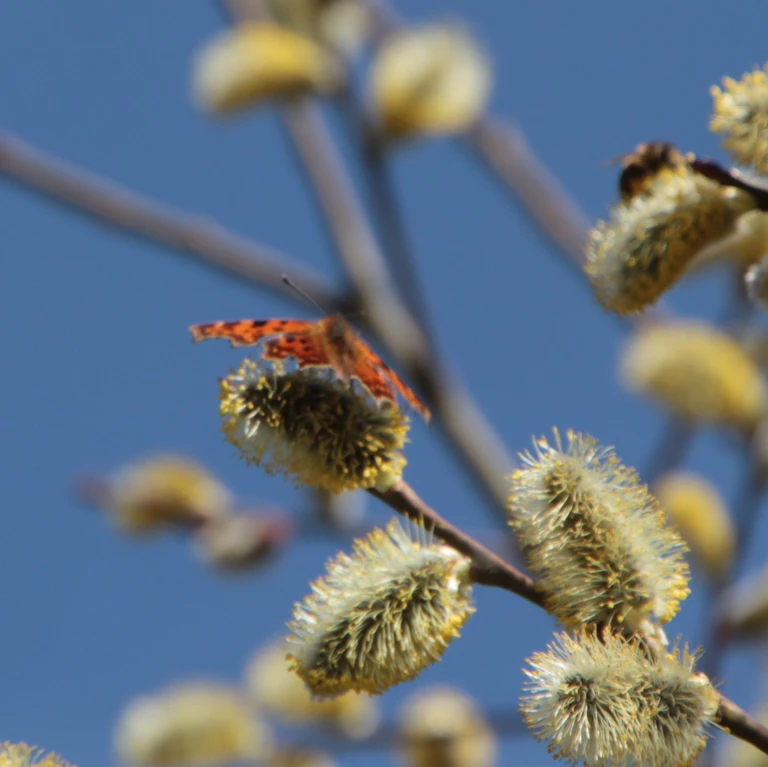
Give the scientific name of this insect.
Polygonia c-album
